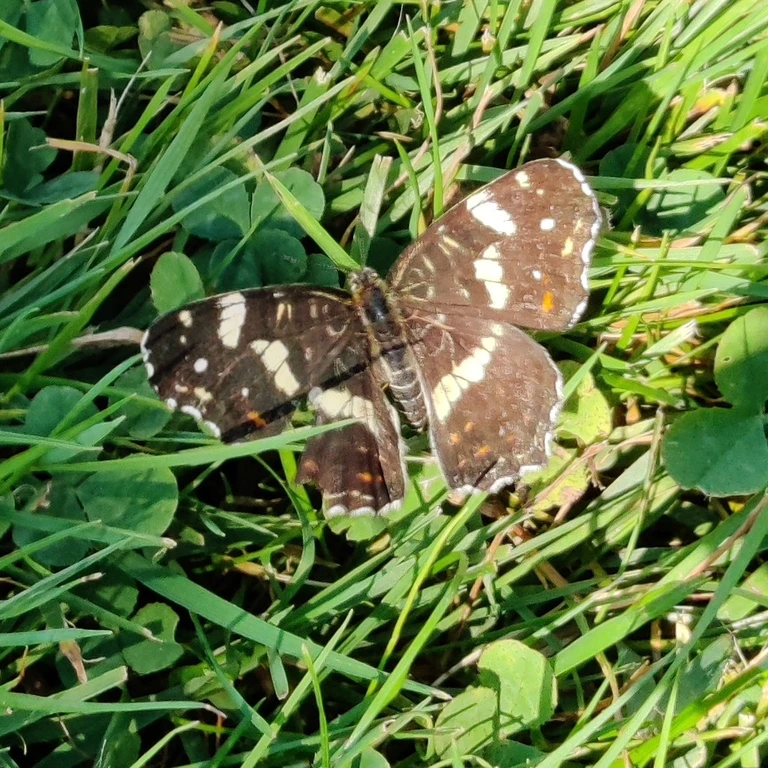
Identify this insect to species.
Araschnia levana
